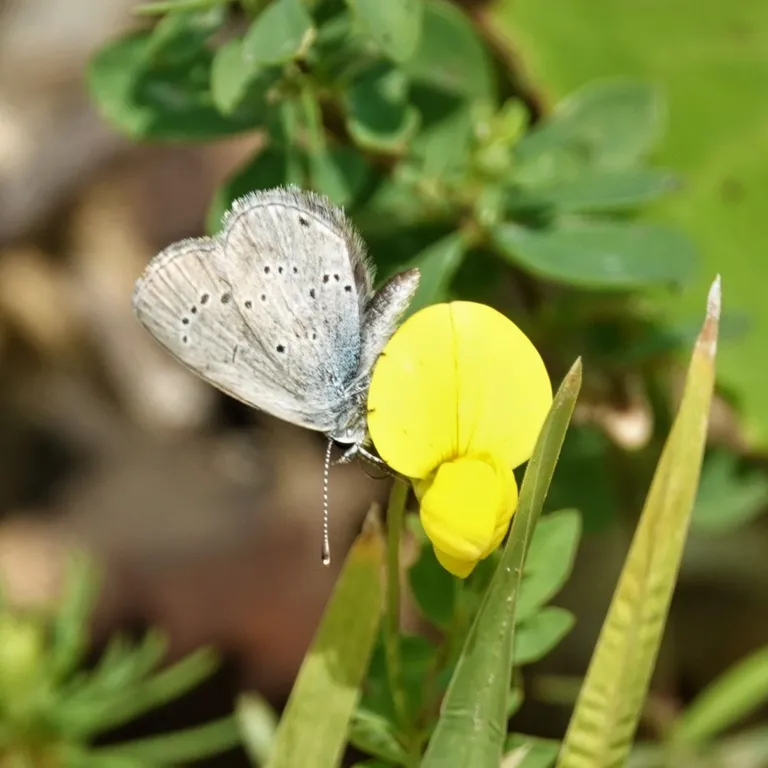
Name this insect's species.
Cupido minimus
